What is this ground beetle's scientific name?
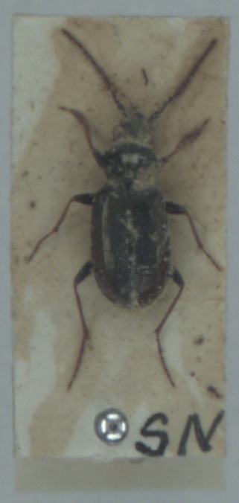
Loricera pilicornis
